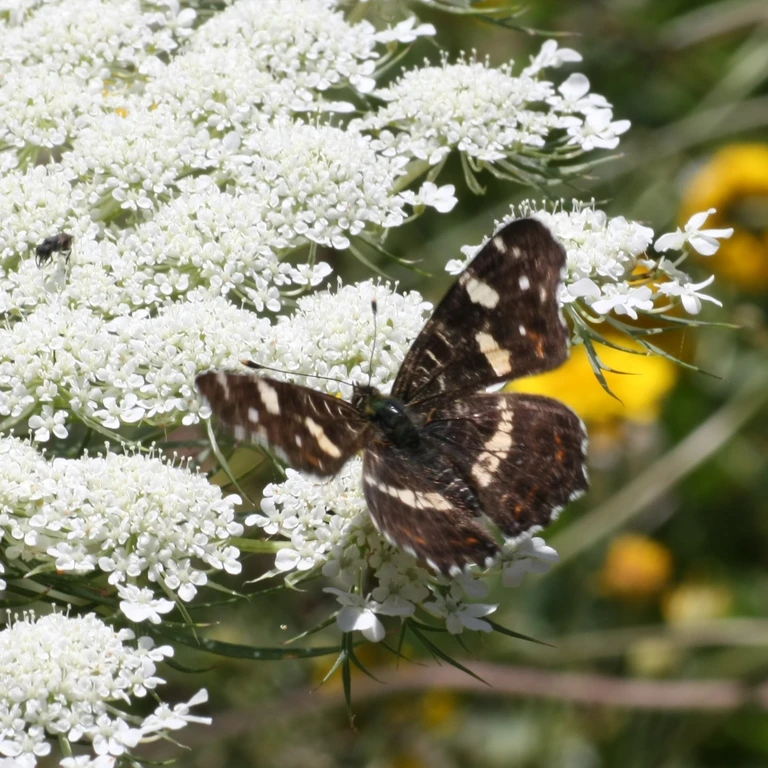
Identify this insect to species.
Araschnia levana
